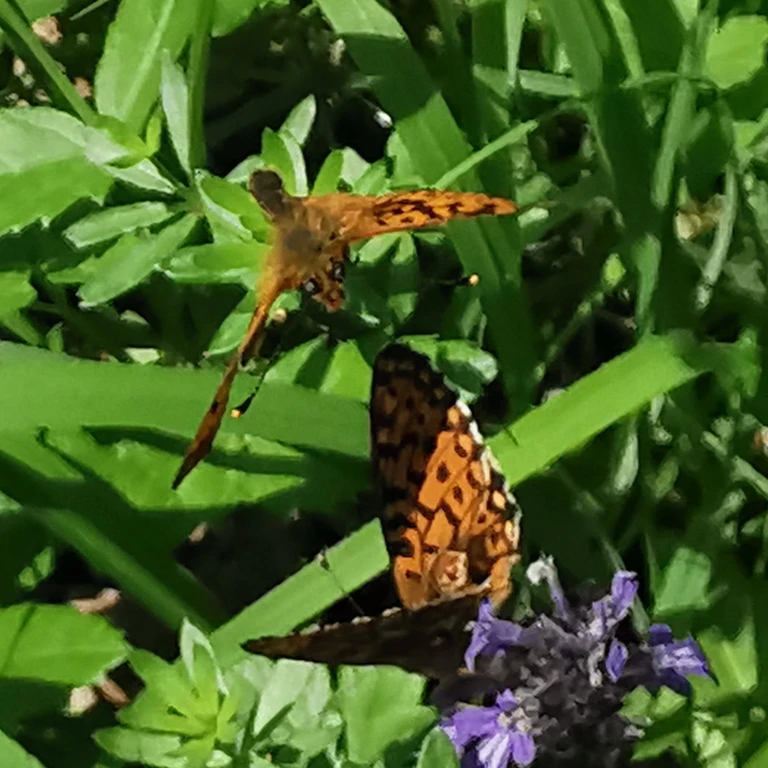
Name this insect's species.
Boloria euphrosyne (also Clossiana euphrosyne)
